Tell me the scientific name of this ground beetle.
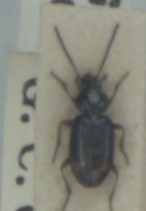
Bembidion biguttatum
